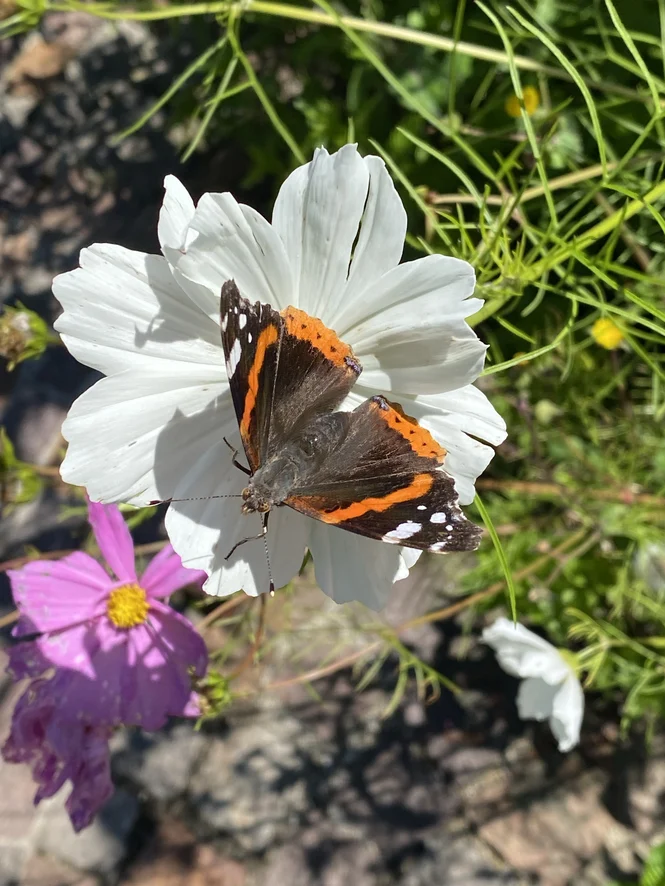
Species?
Vanessa atalanta
